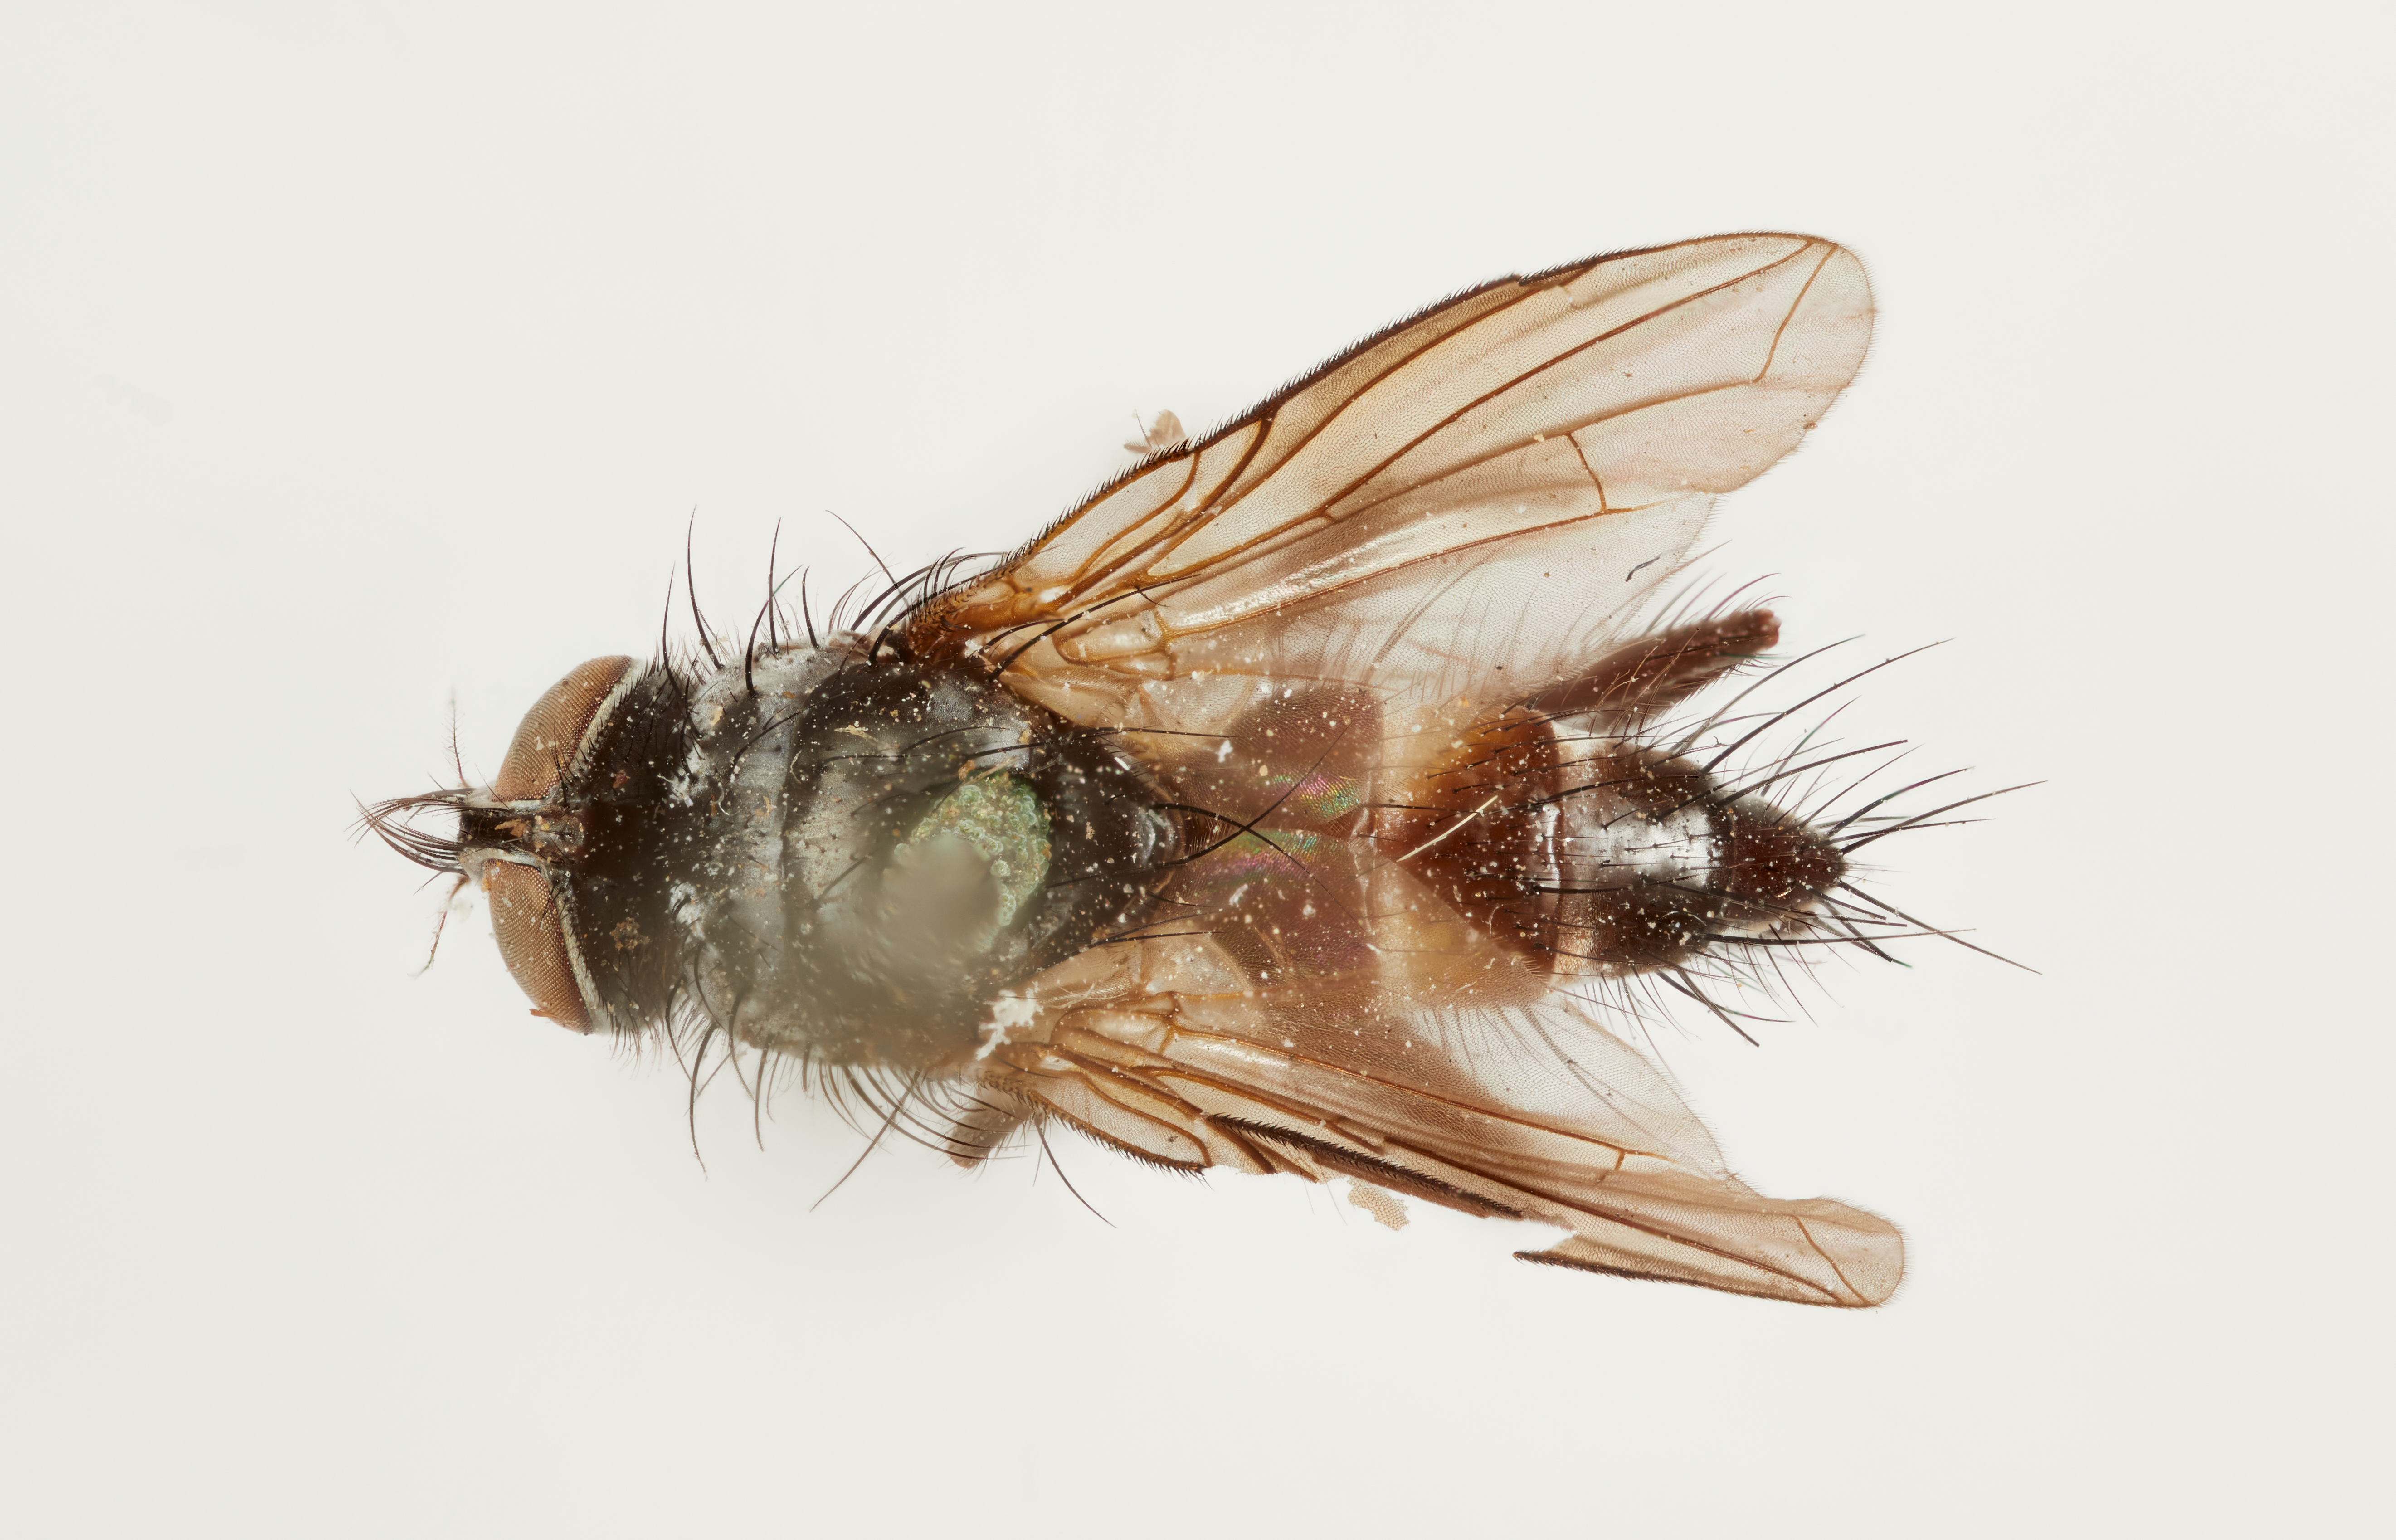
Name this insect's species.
Chaetona spinosa
